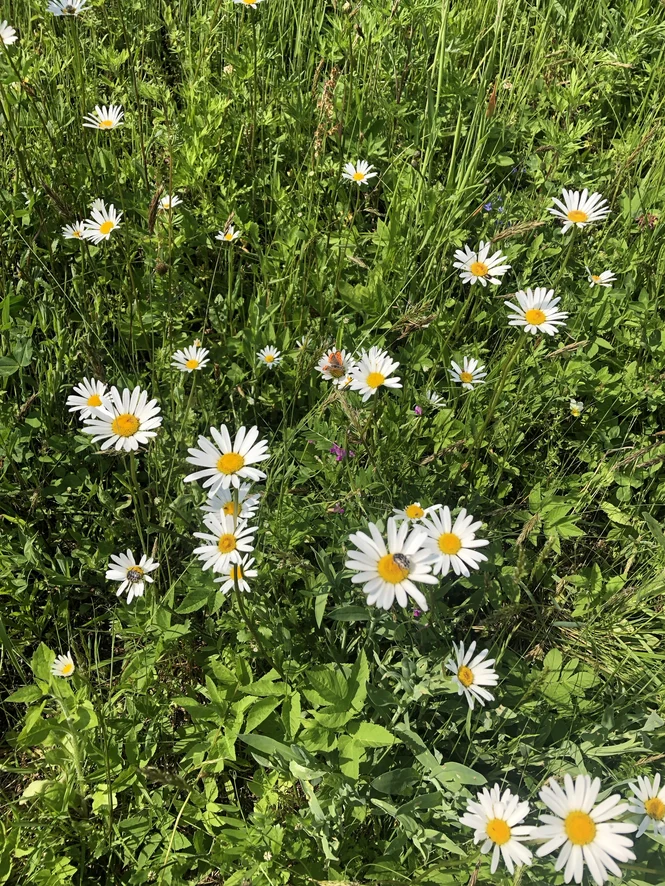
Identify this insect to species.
Lycaena phlaeas
